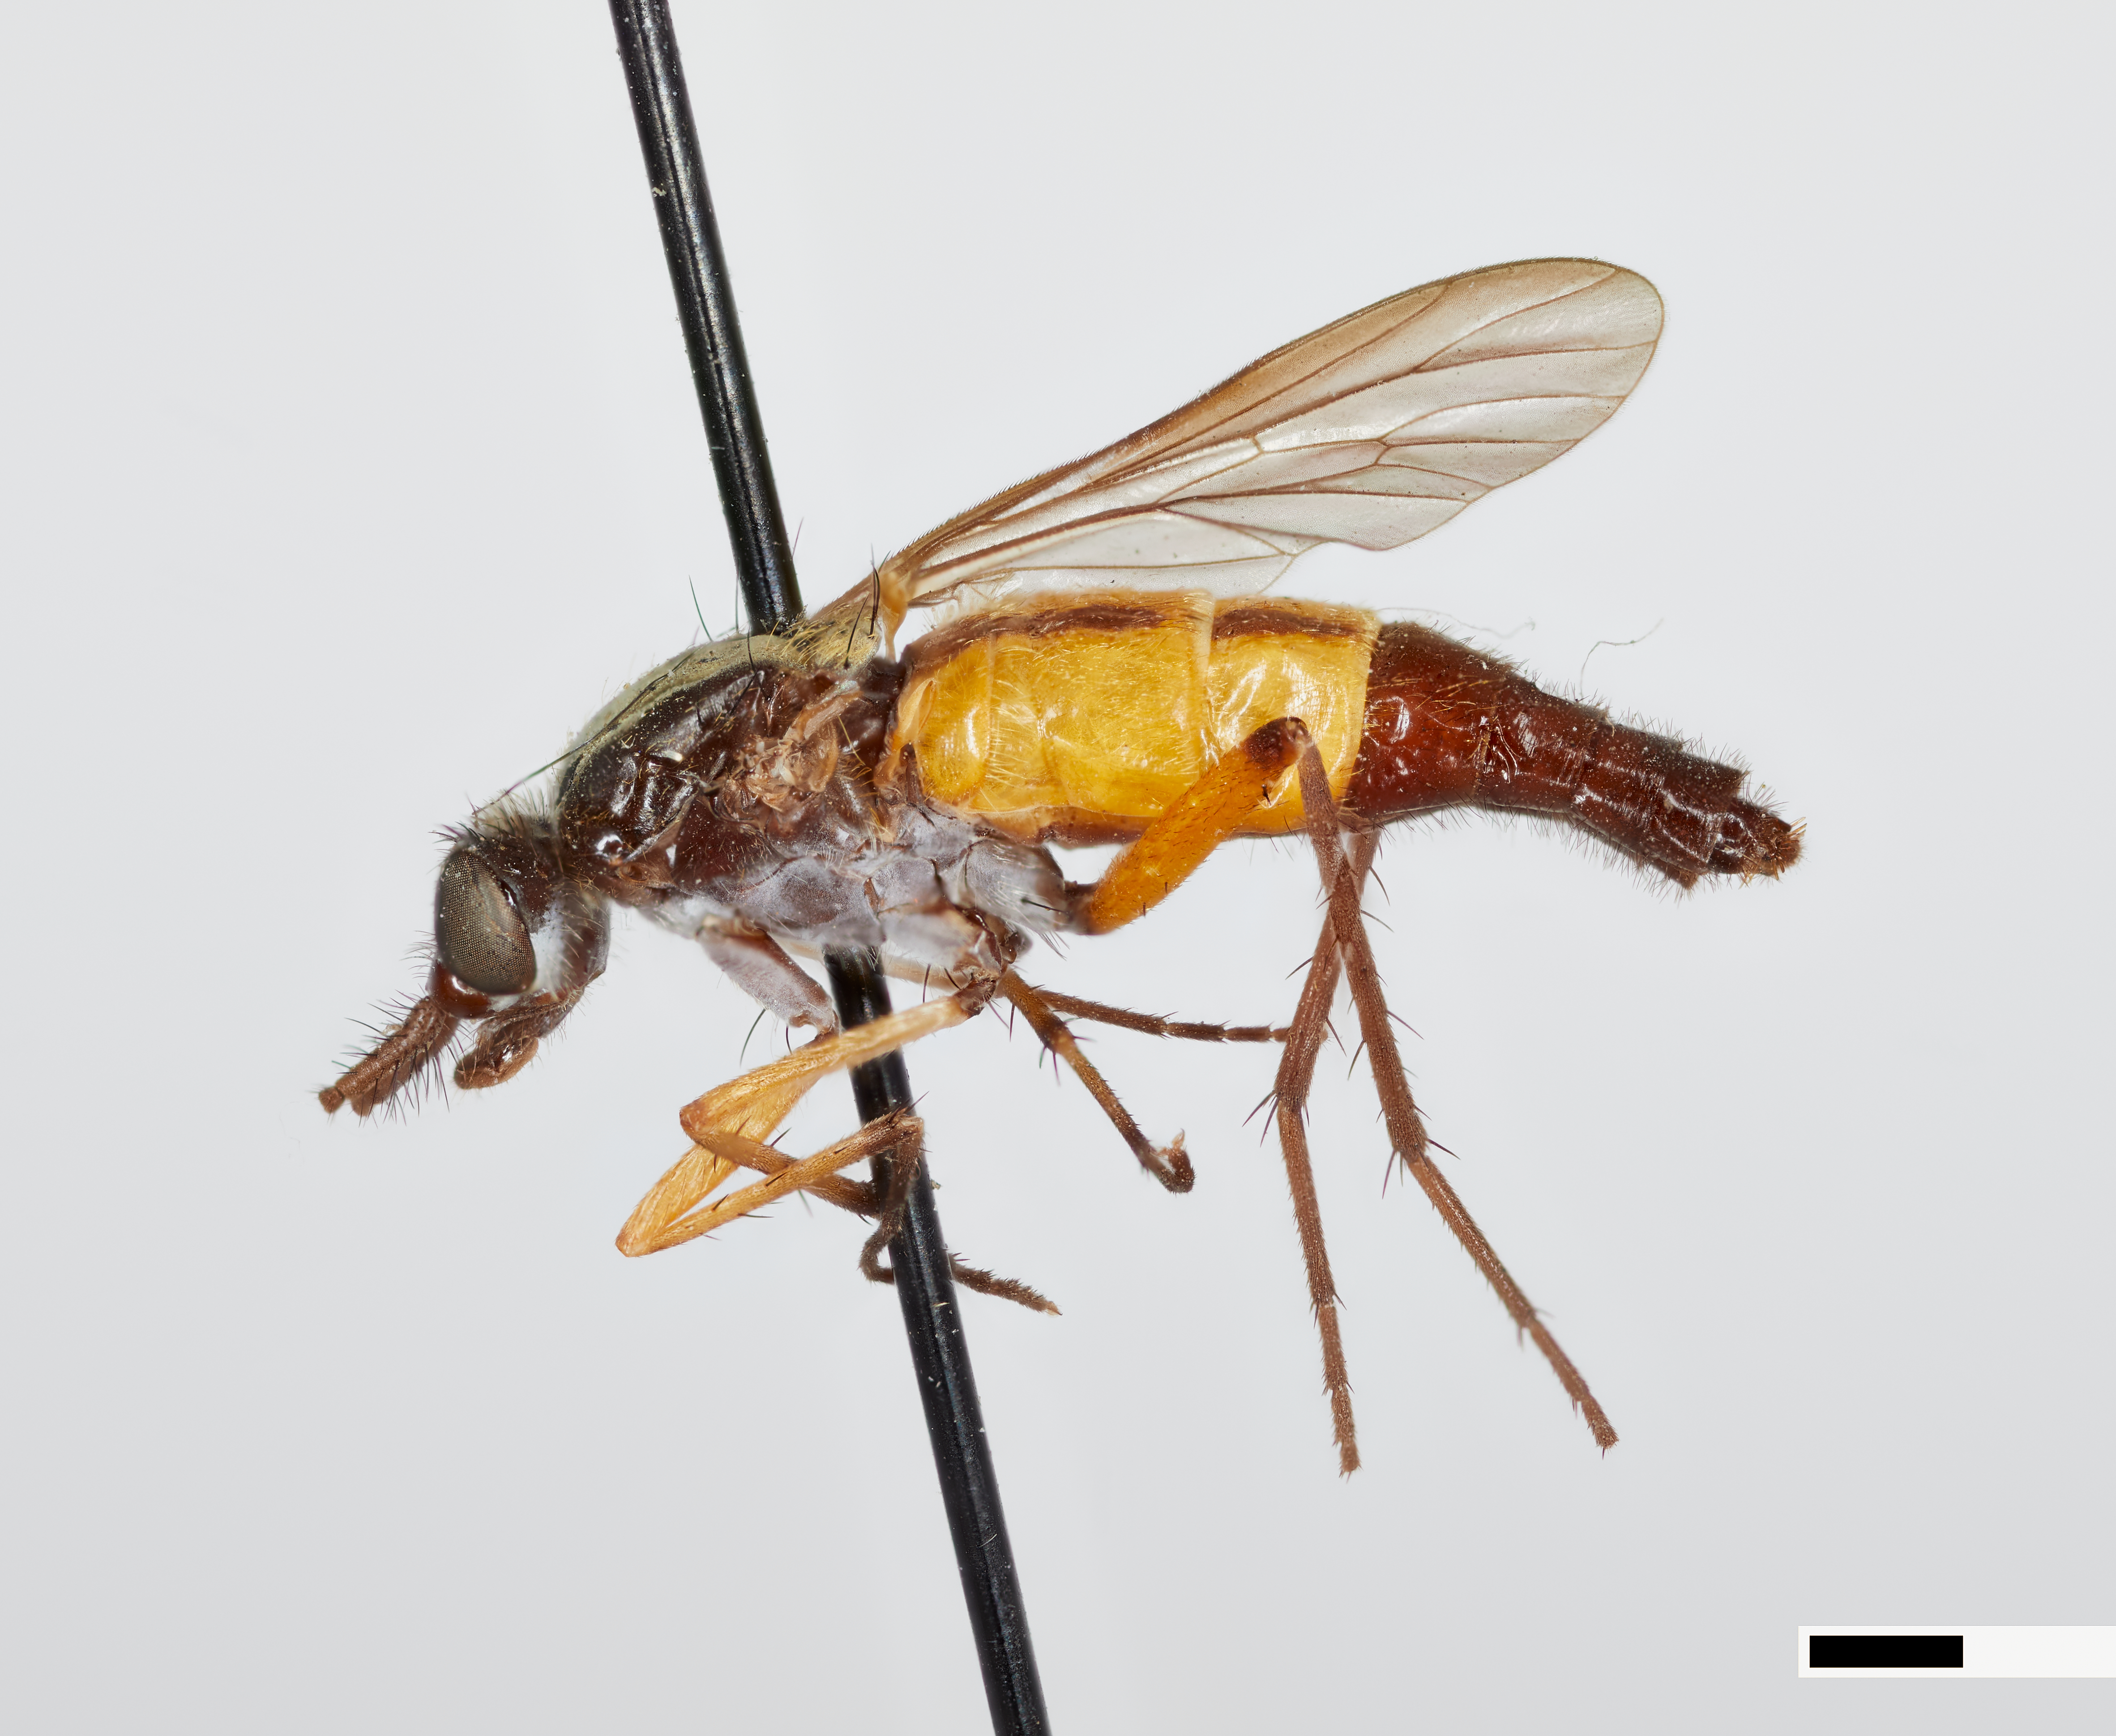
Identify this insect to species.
Xestomyzina aureostriata
